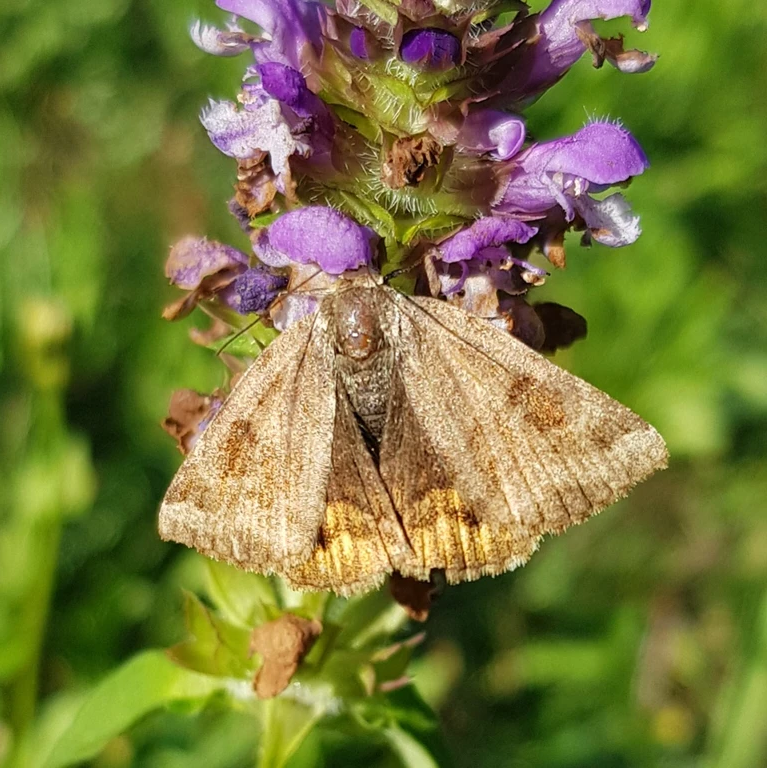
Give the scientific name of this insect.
Euclidia glyphica
